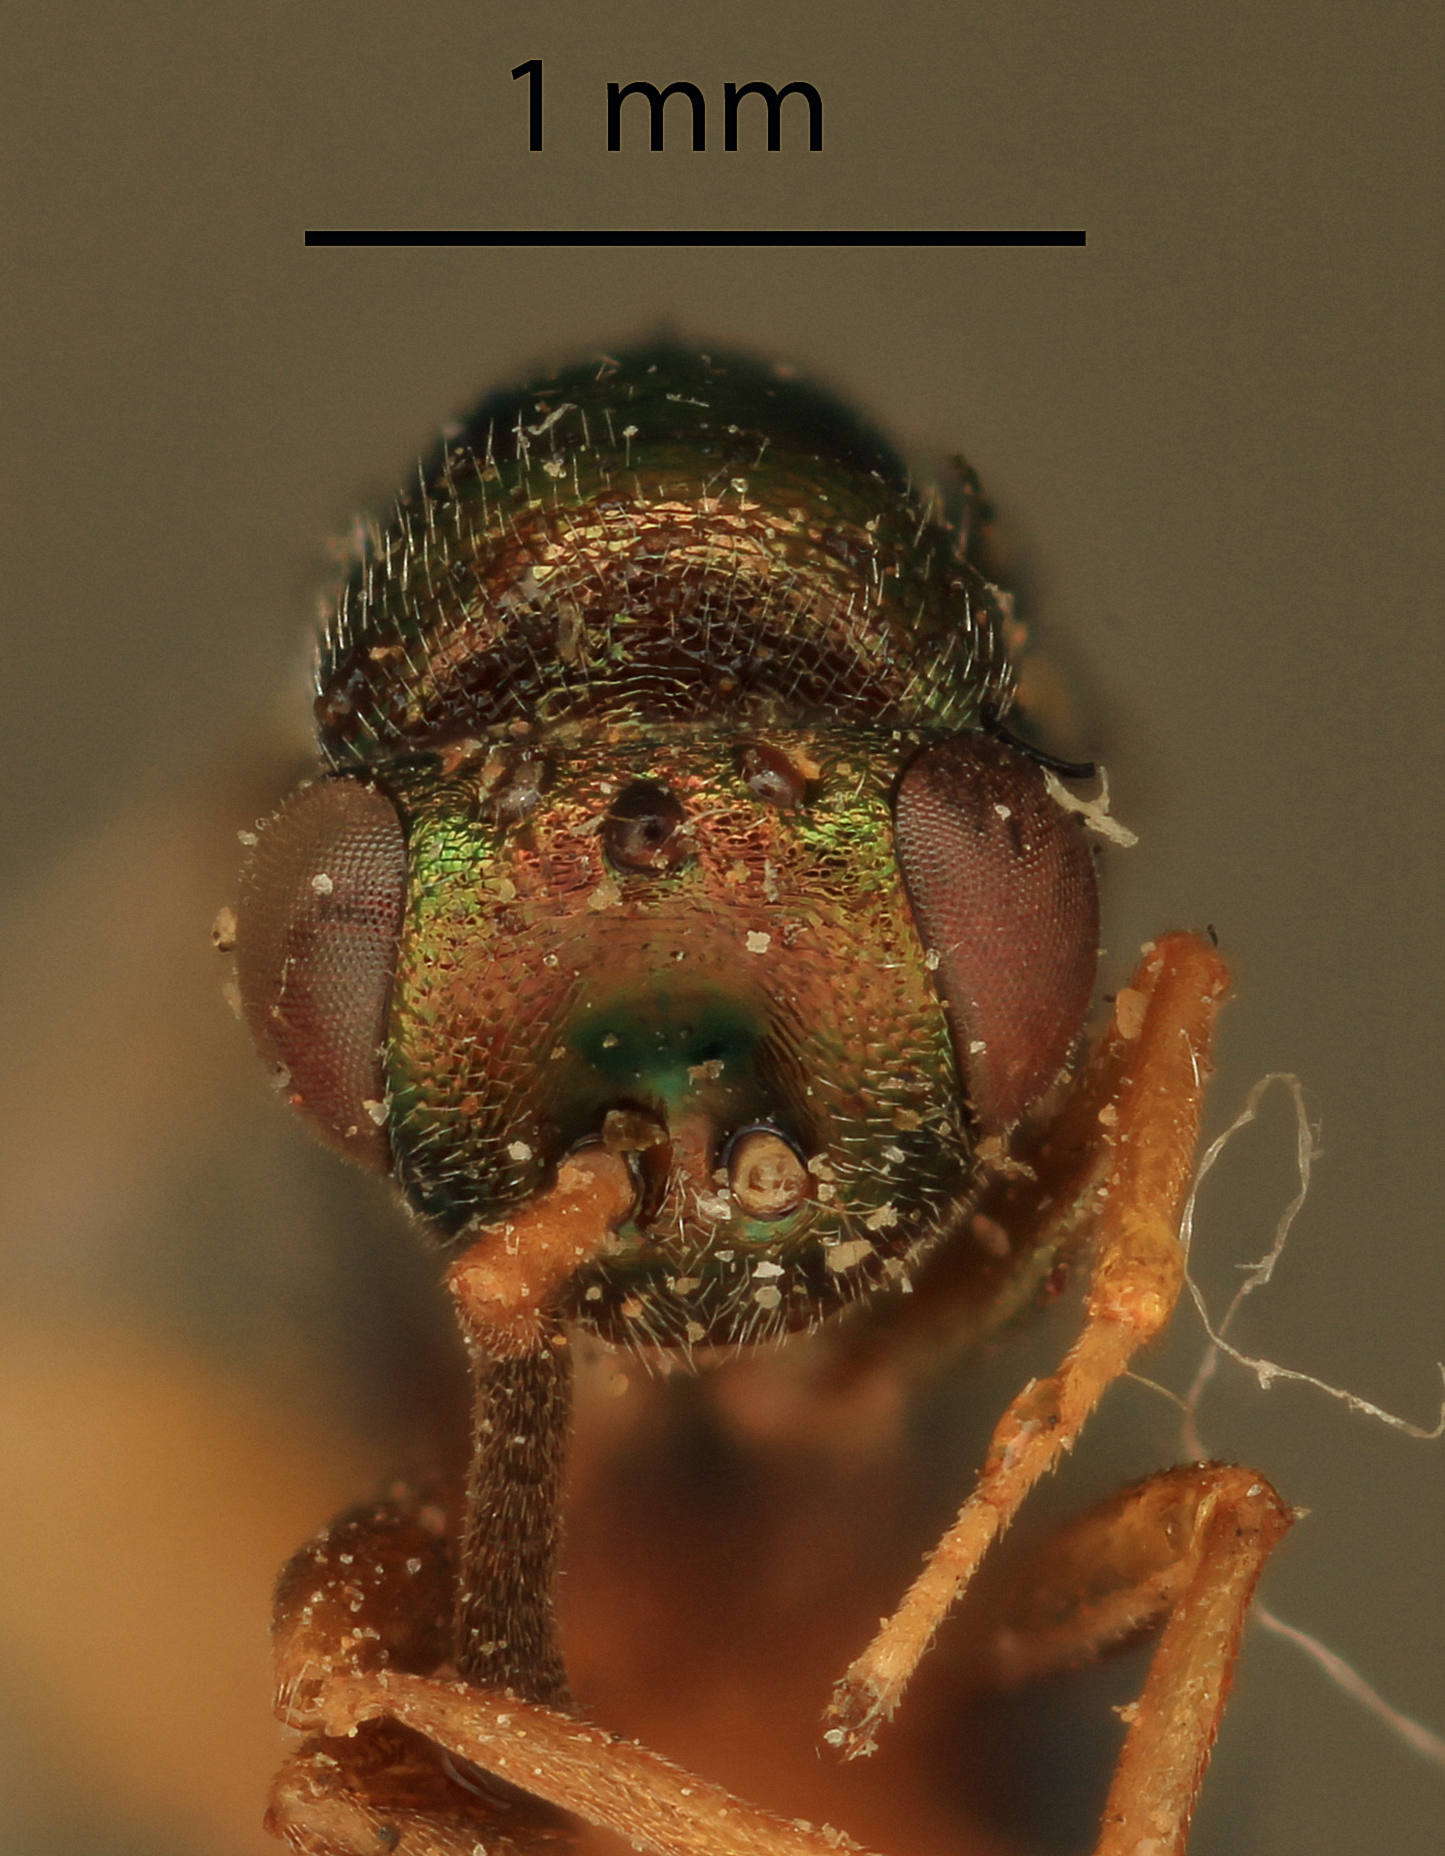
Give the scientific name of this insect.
Monodontomerus americanus
